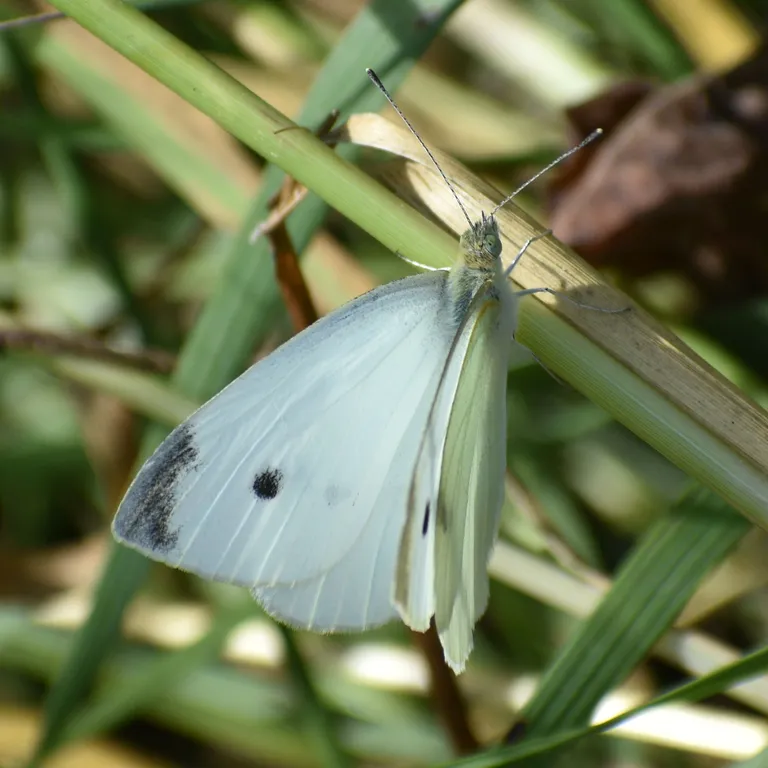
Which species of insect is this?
Pieris rapae
